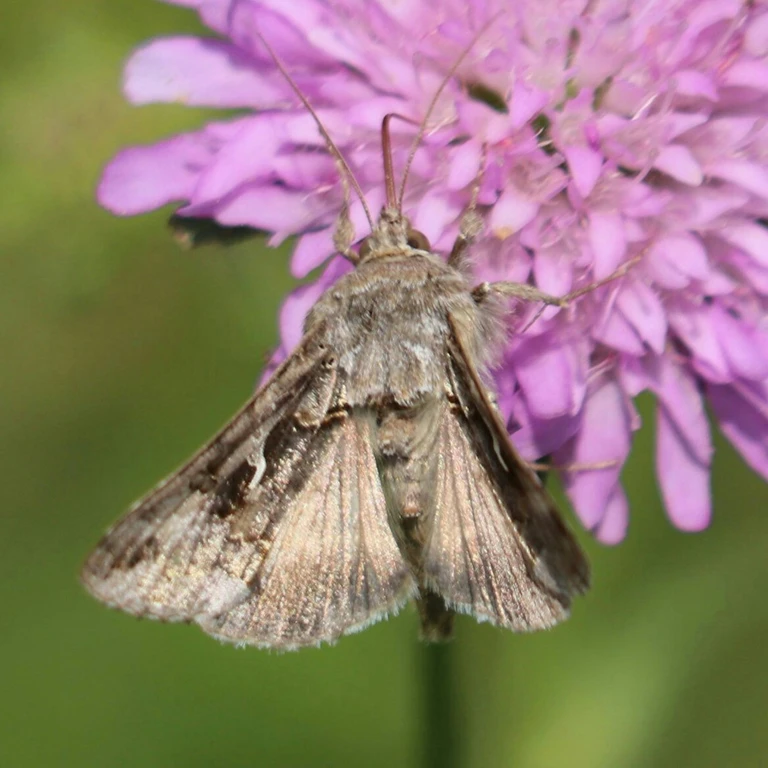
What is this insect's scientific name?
Autographa gamma
